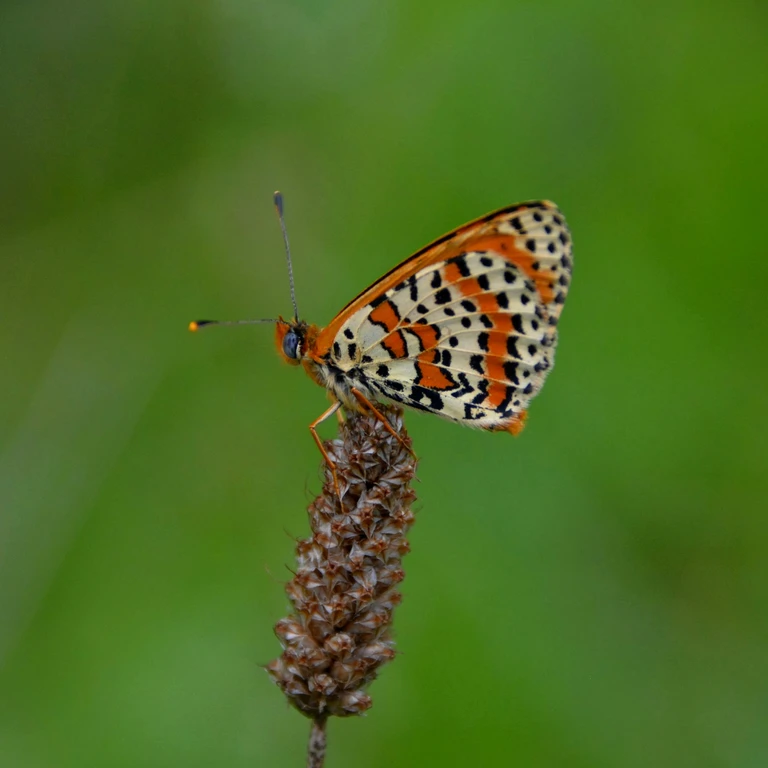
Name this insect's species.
Melitaea didyma
